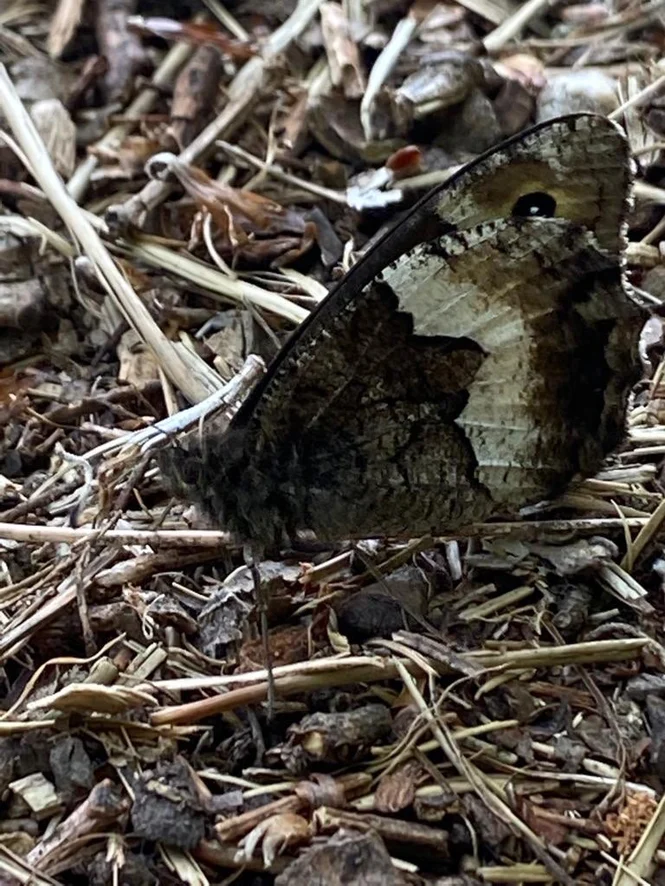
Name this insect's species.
Hipparchia alcyone
